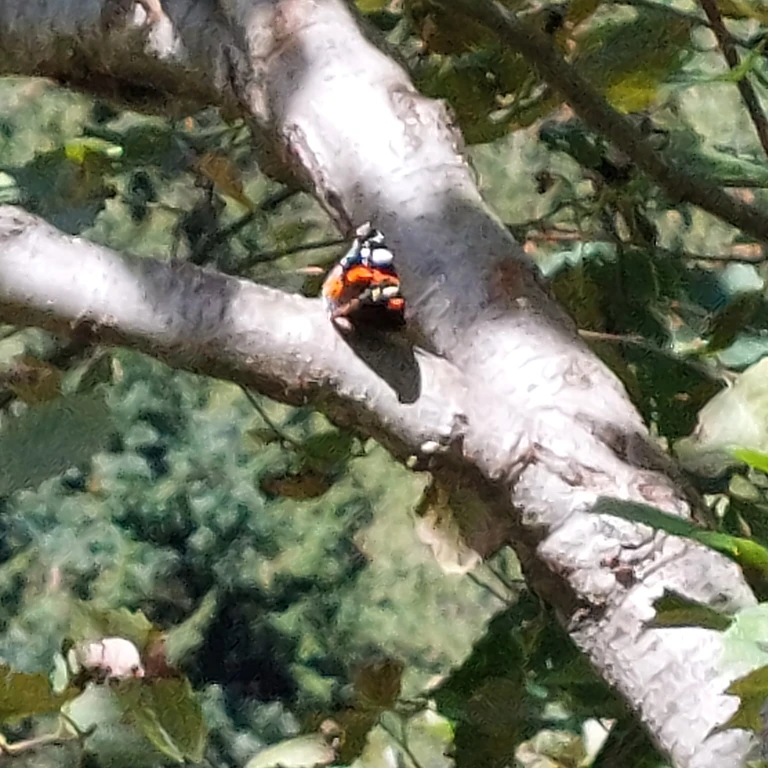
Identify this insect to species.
Vanessa atalanta
